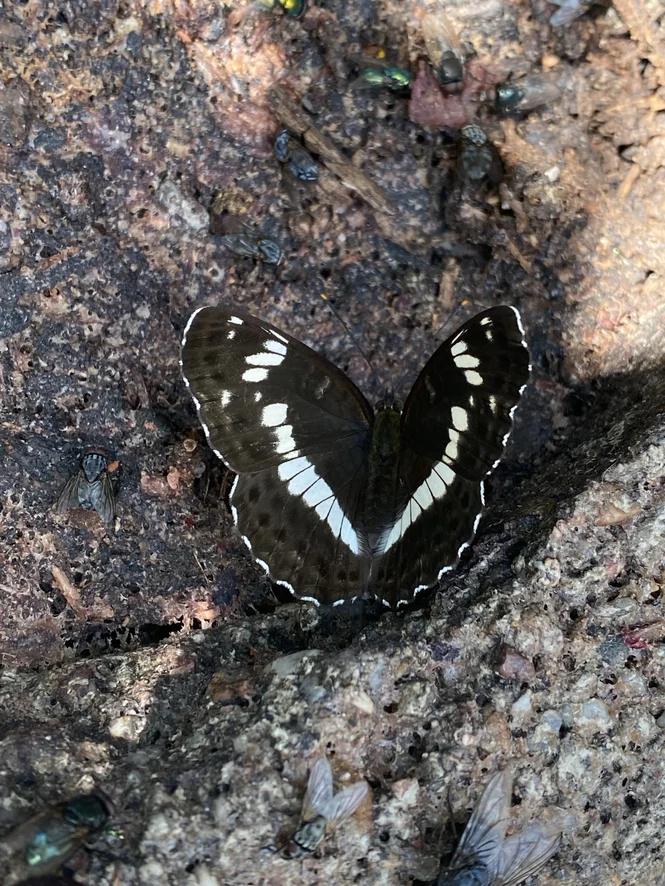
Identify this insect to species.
Limenitis camilla (also Ladoga camilla)
